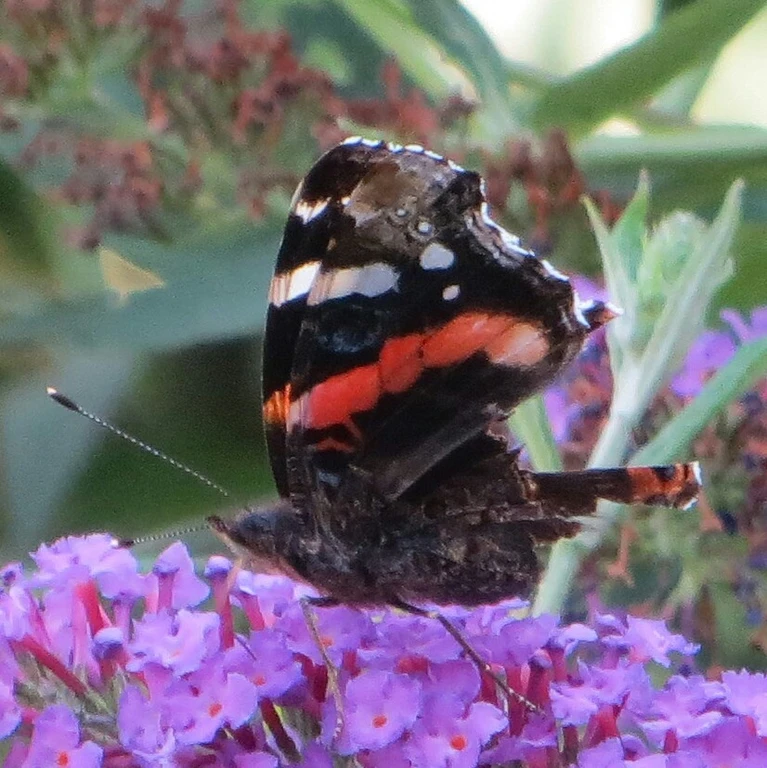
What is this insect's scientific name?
Vanessa atalanta
